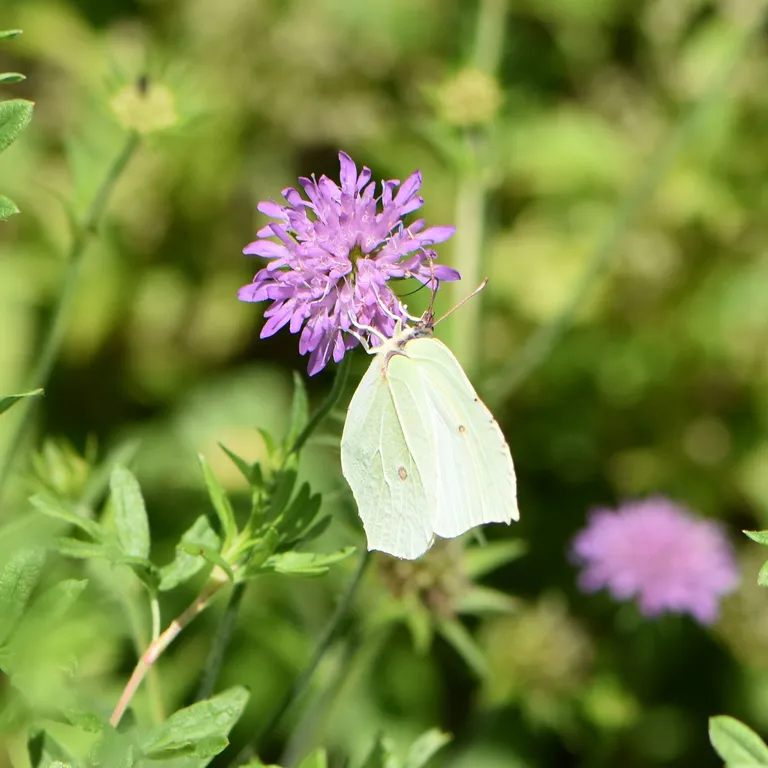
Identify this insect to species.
Gonepteryx rhamni
